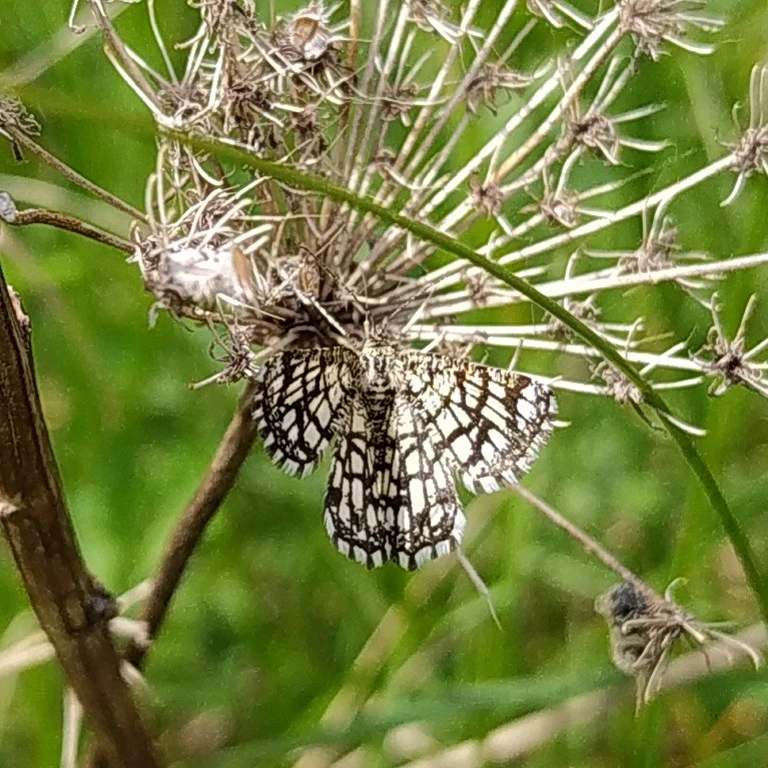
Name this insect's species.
Chiasmia clathrata
